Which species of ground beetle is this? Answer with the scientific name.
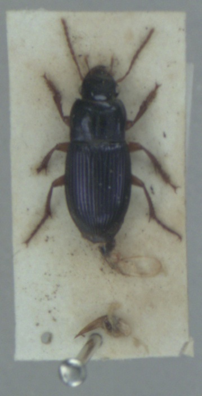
Harpalus rubripes
